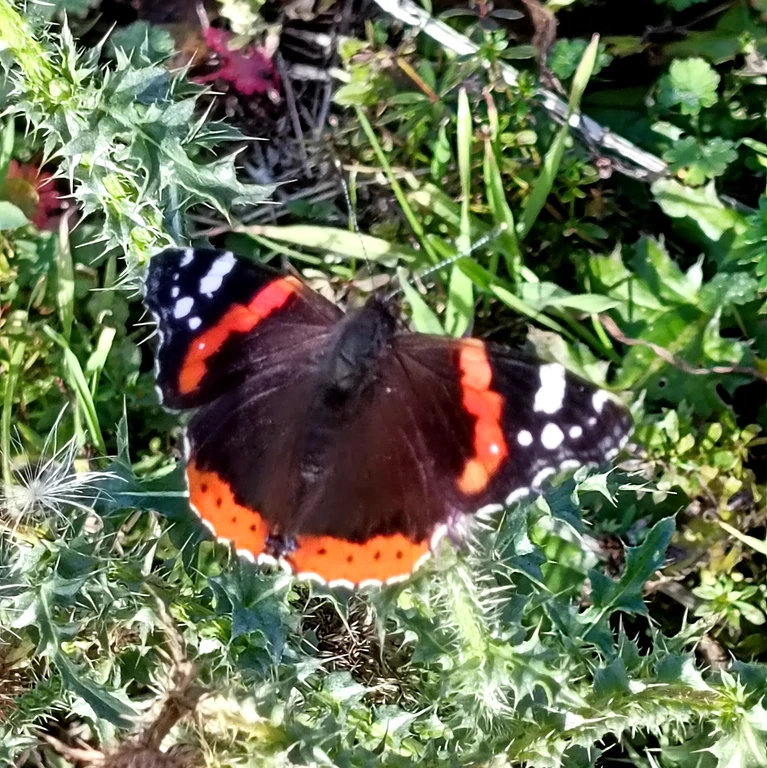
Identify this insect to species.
Vanessa atalanta
